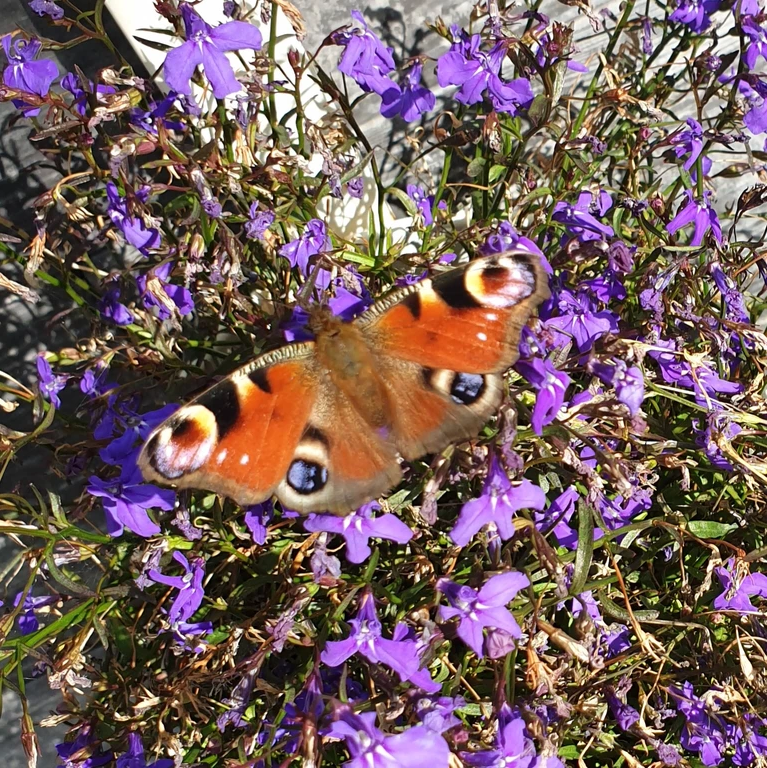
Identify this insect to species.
Aglais io
